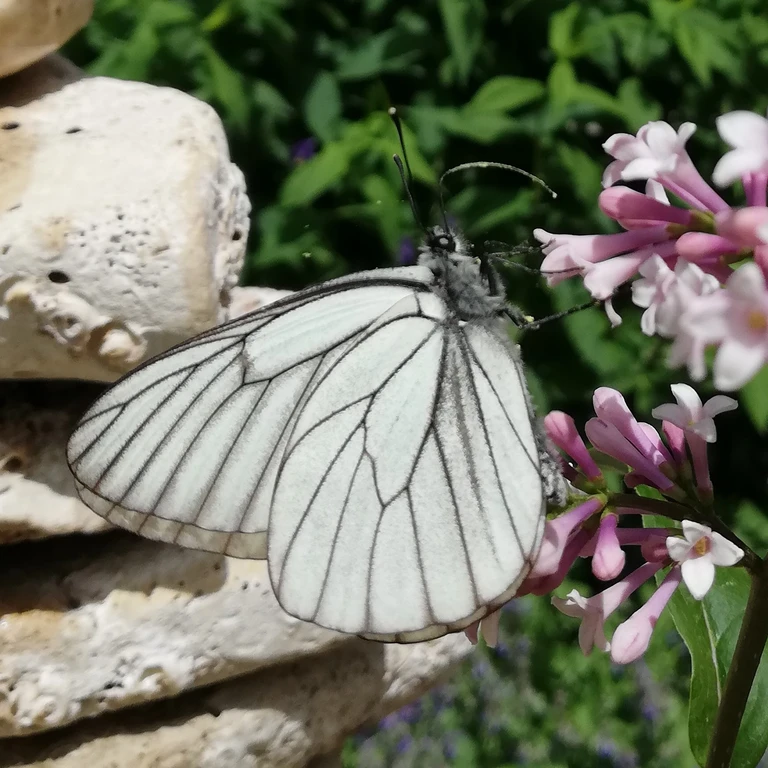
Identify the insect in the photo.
Aporia crataegi
